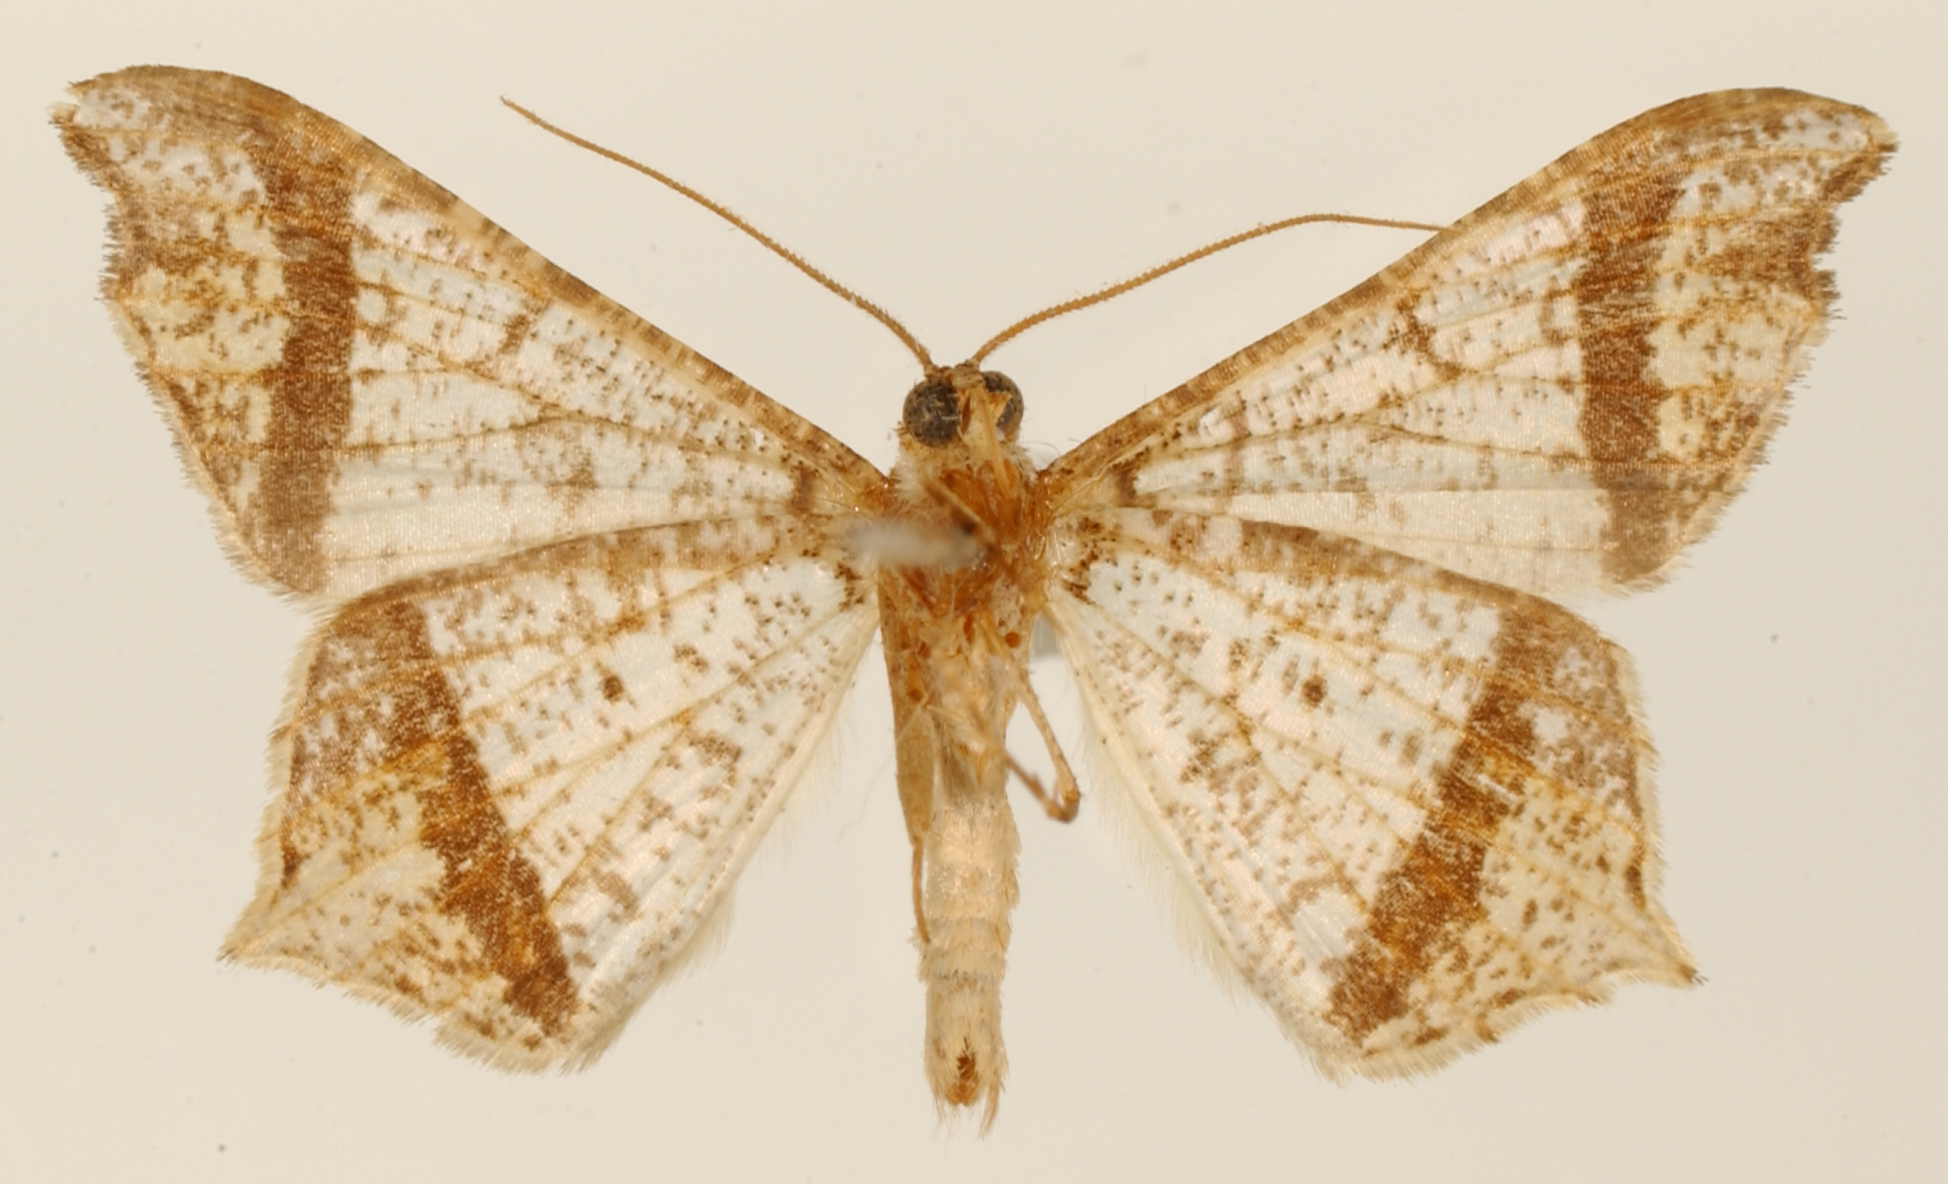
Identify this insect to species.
Macaria santiagaria
